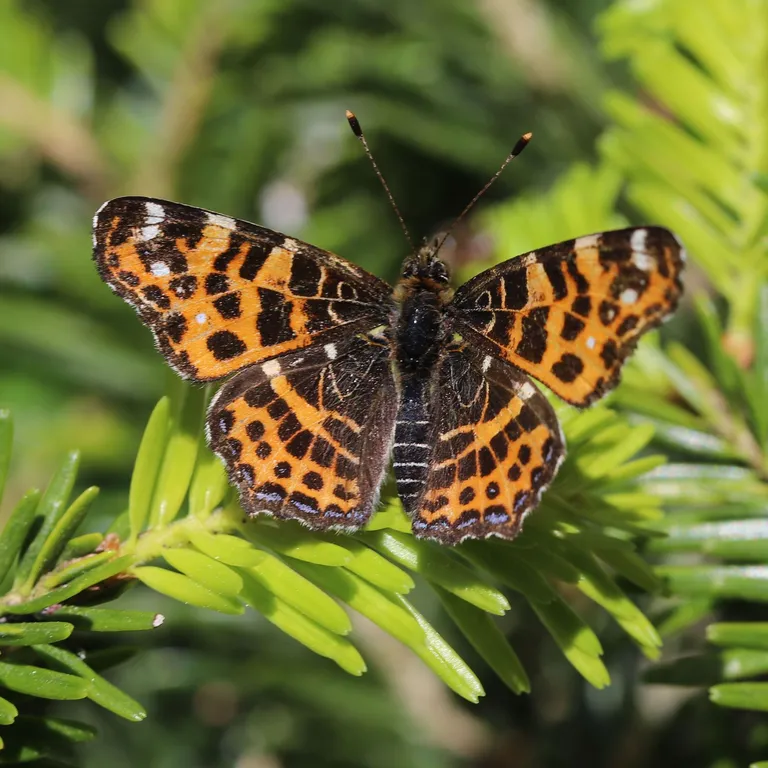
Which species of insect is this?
Araschnia levana
